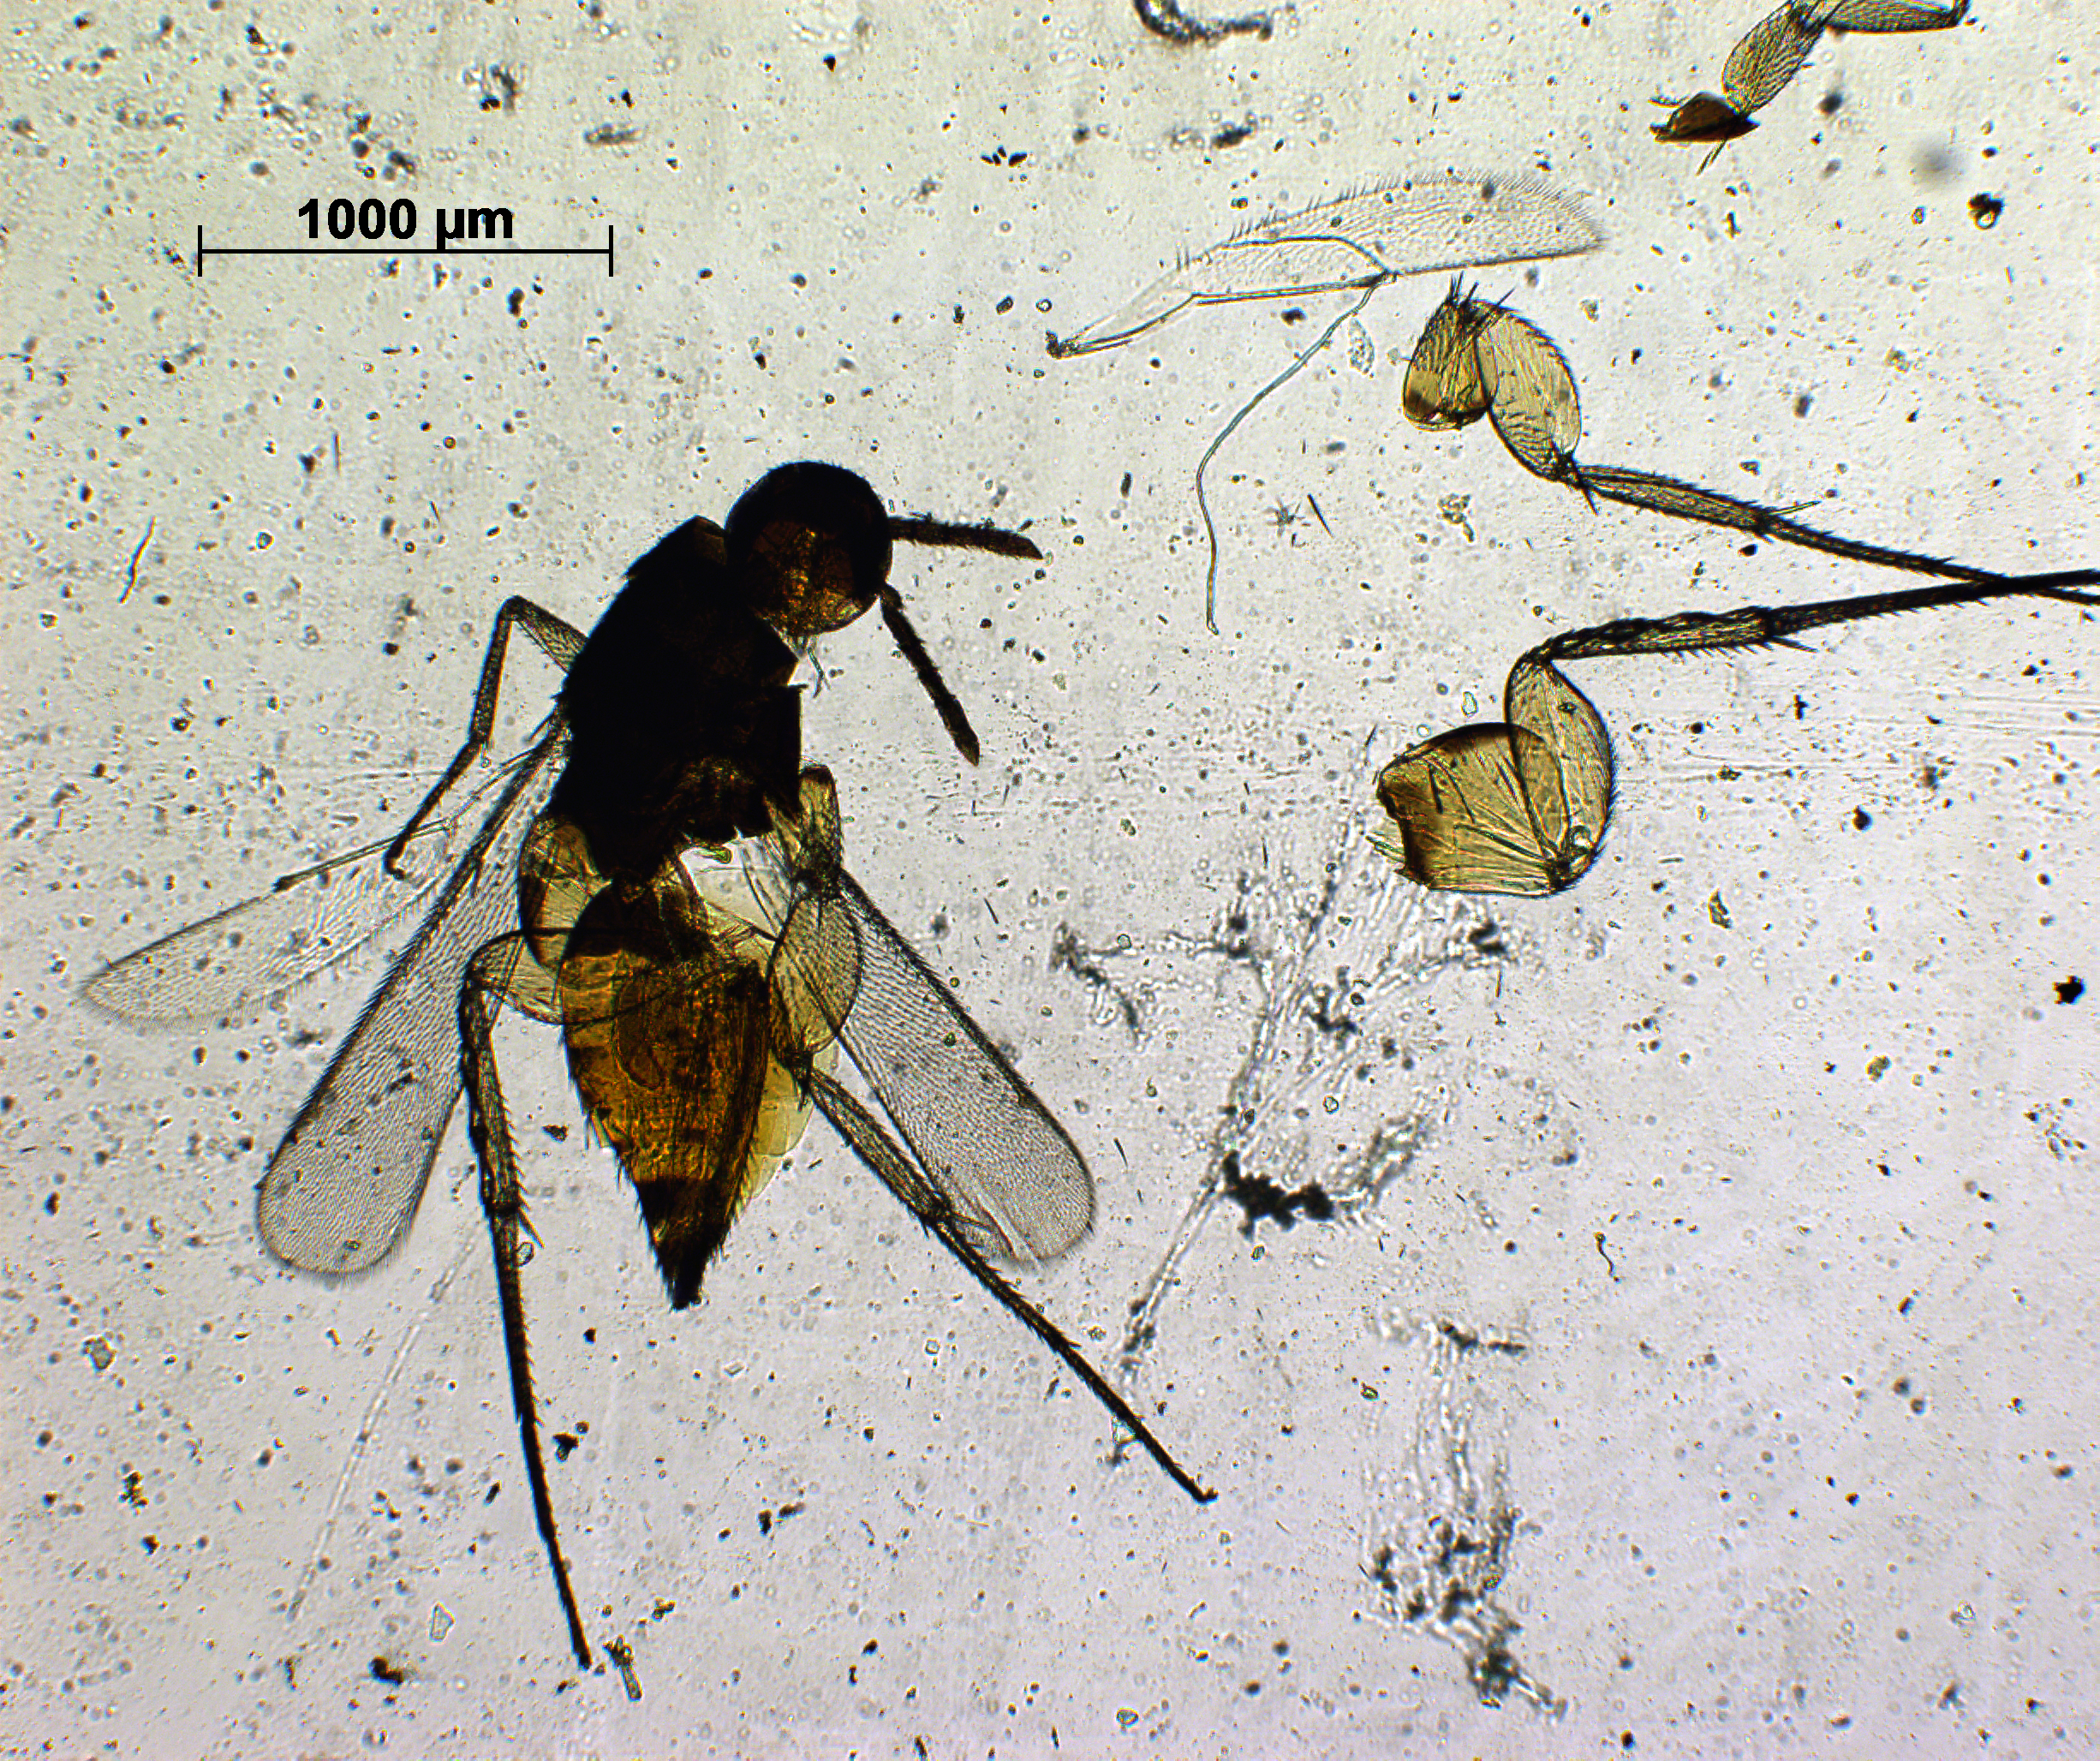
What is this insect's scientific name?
Elasmus munnarus
